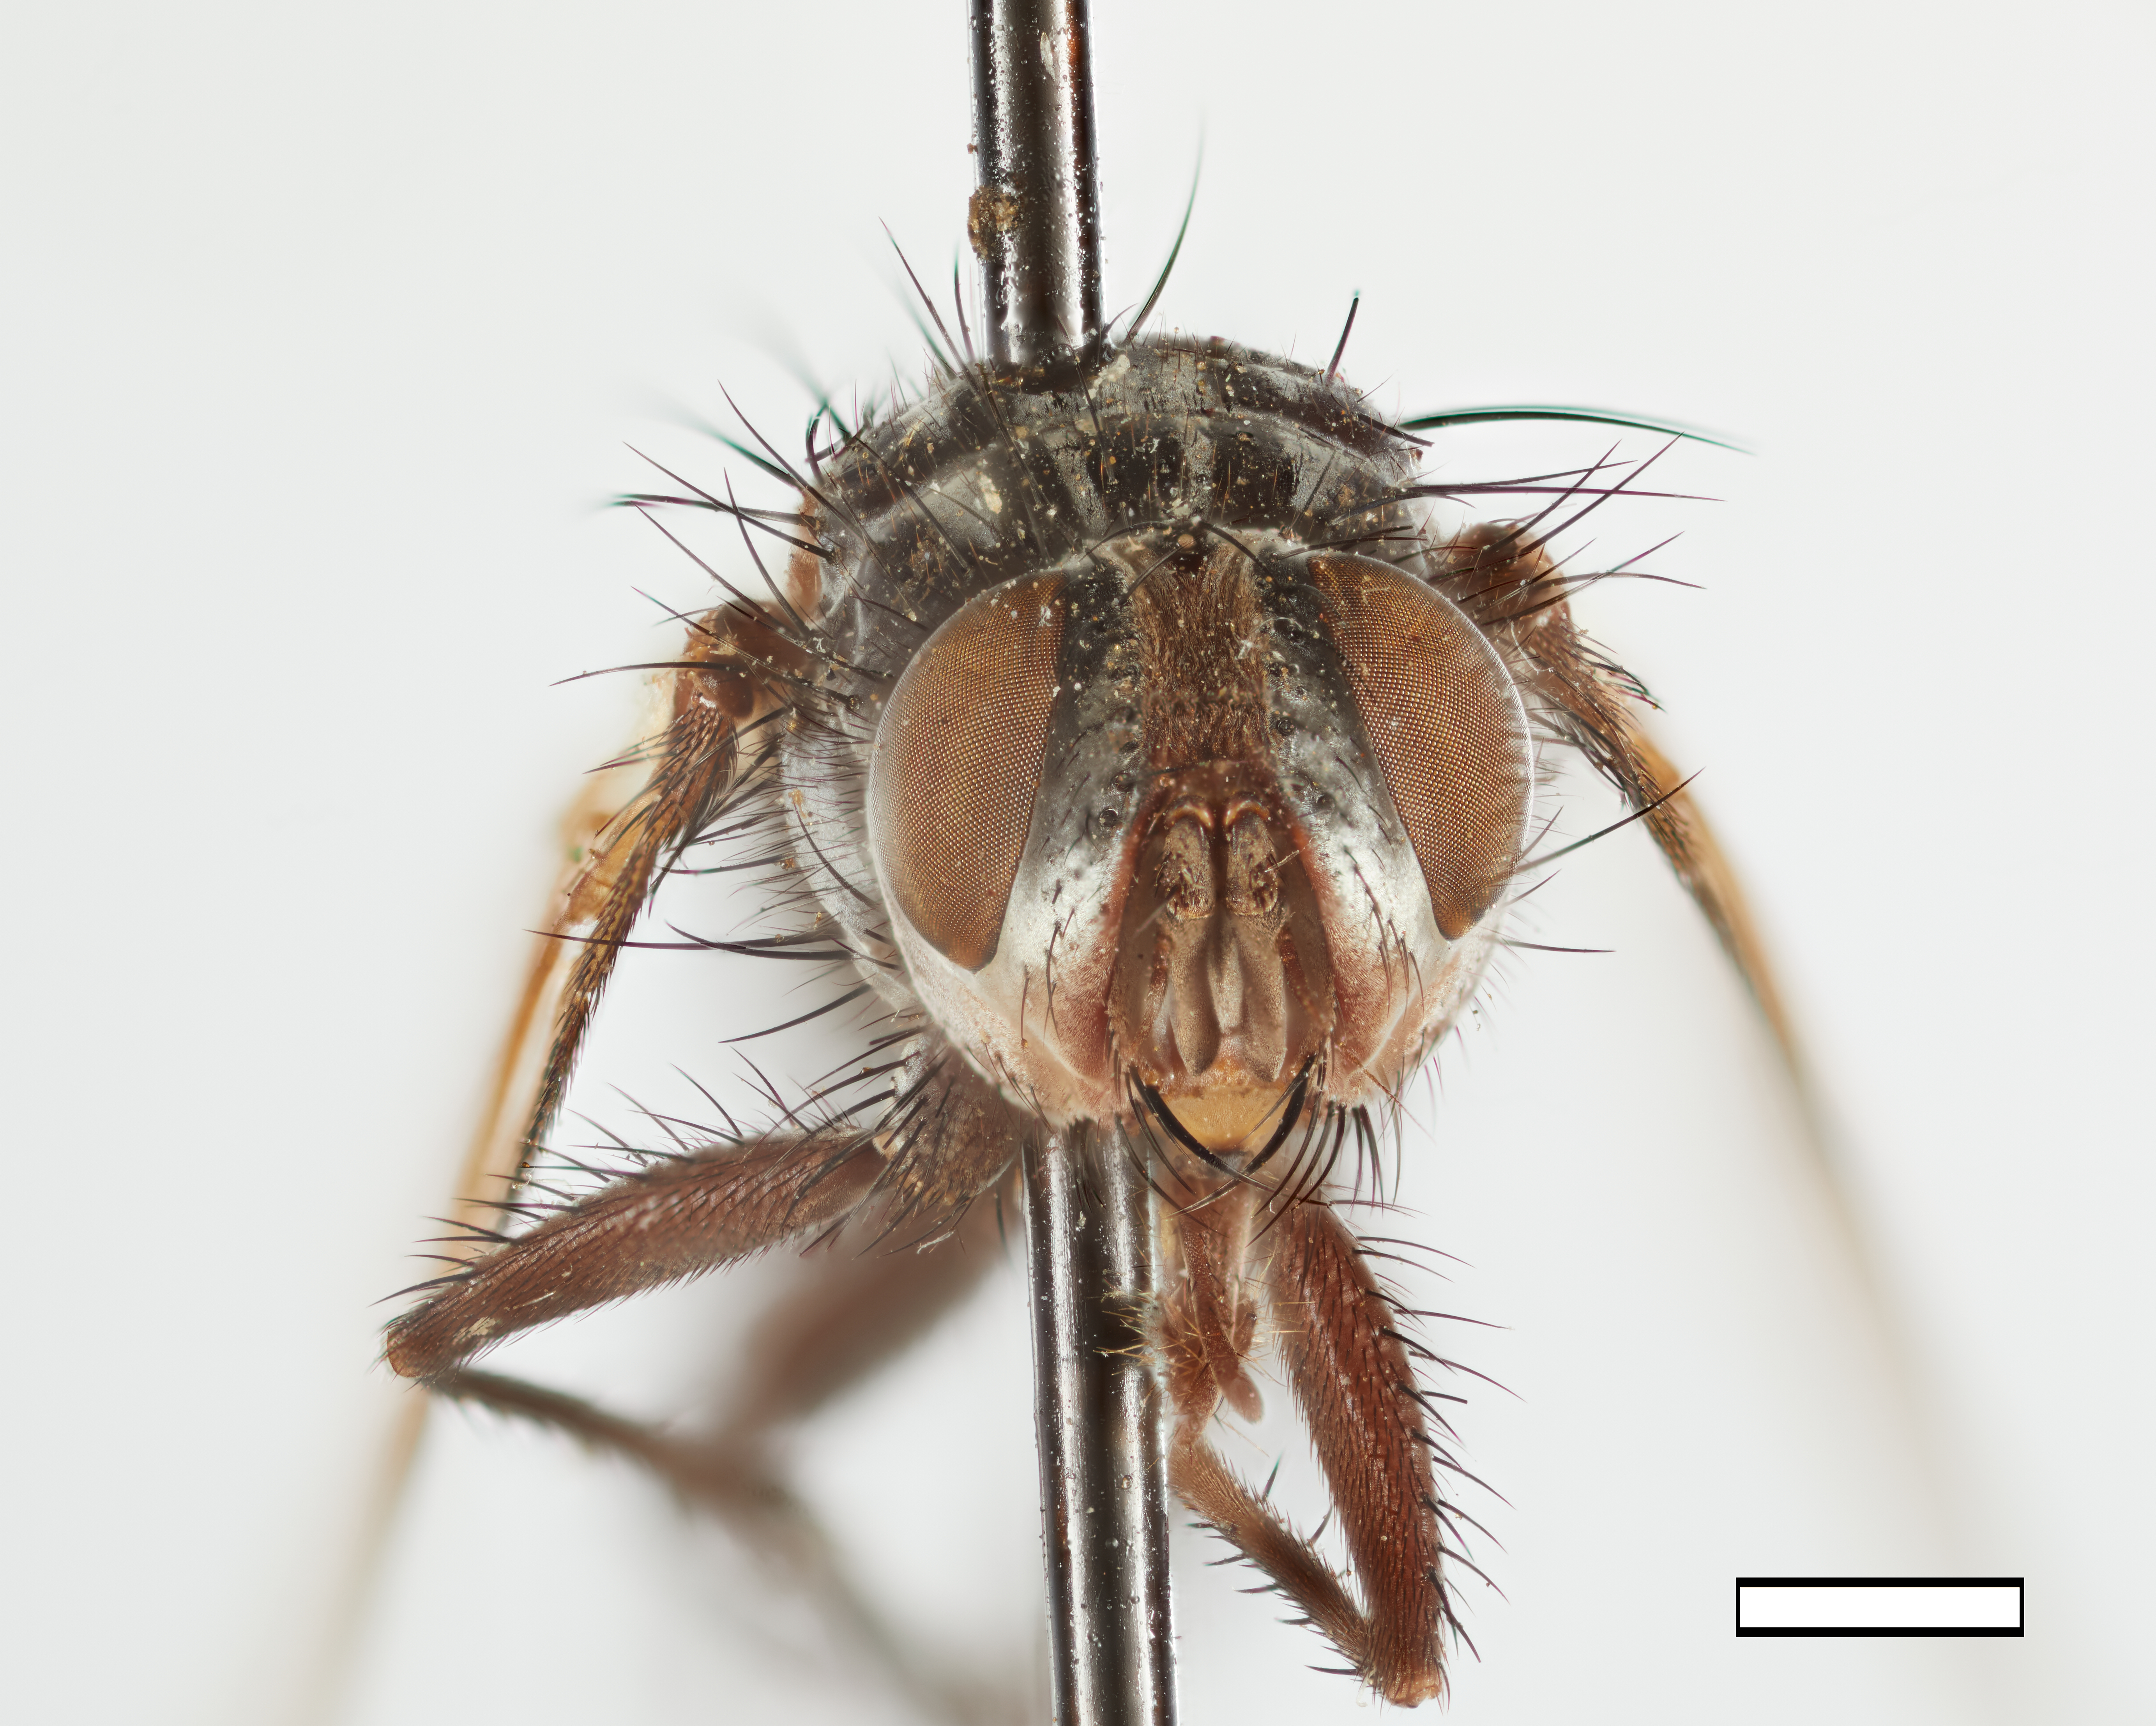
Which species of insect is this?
Eubrachymera debilis
